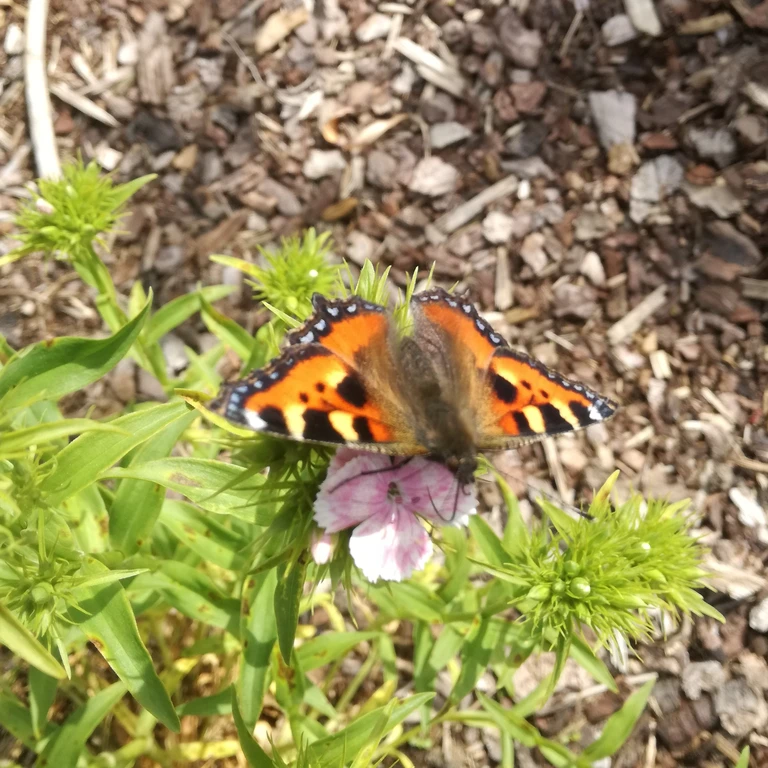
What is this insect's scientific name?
Aglais urticae
